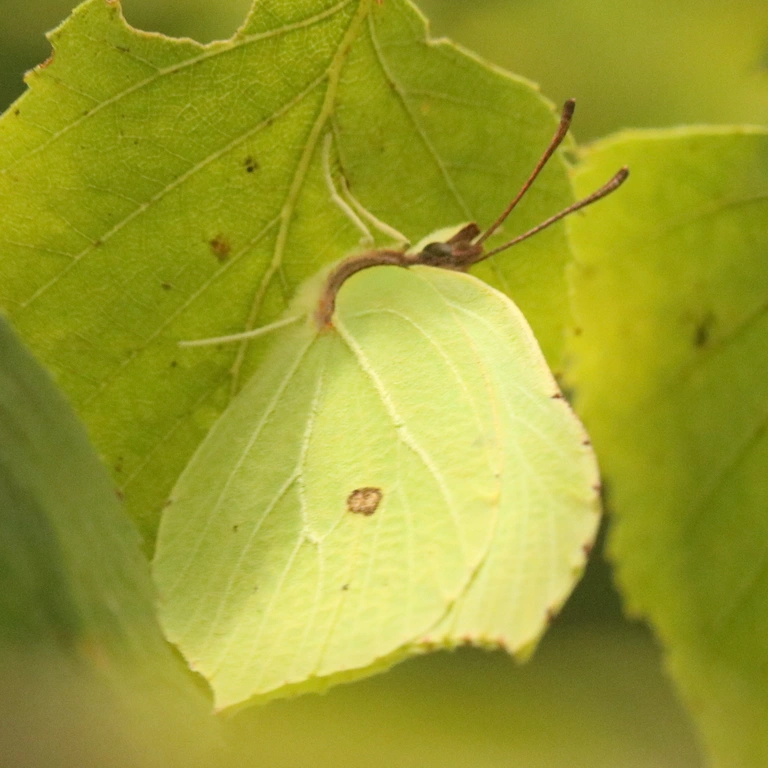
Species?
Gonepteryx rhamni
